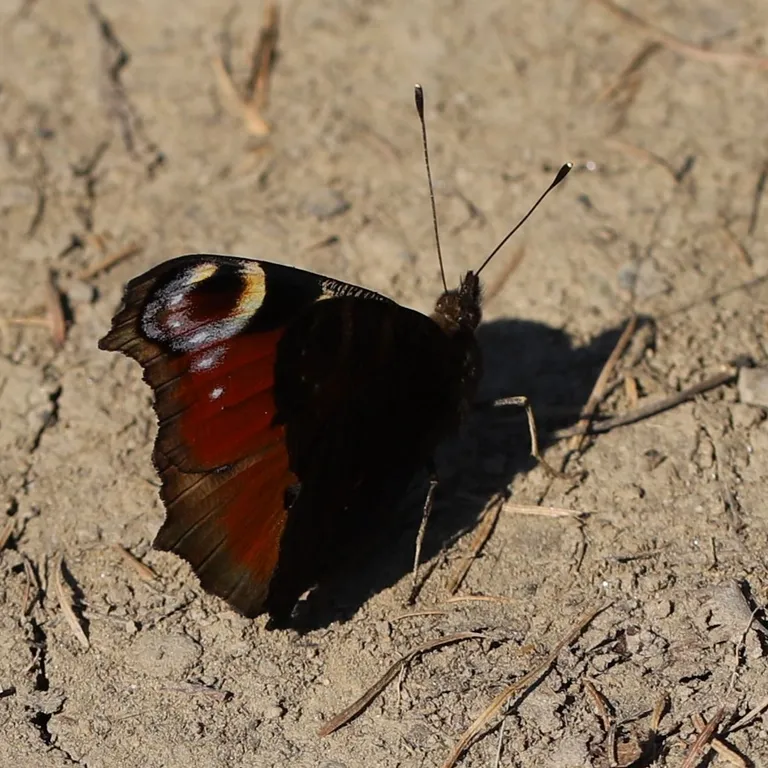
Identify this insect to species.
Aglais io
